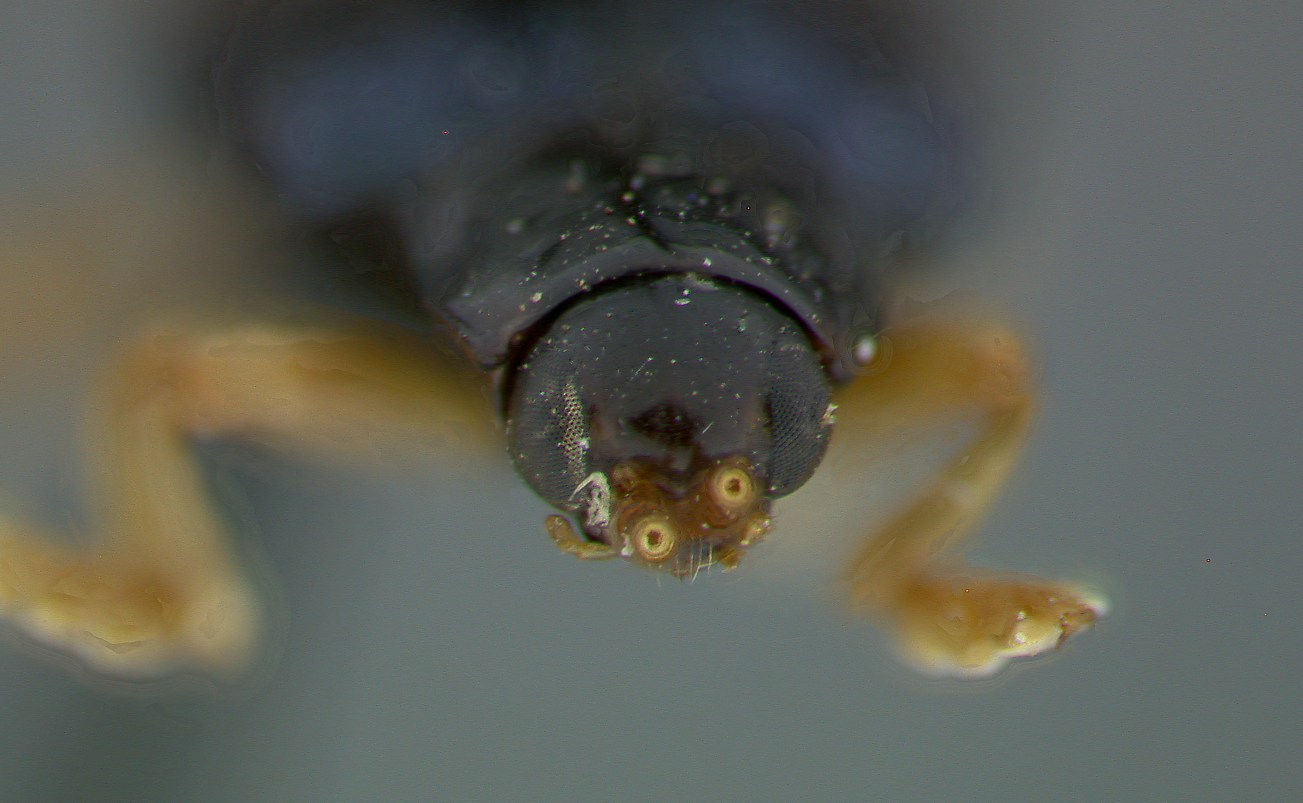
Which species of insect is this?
Cephaloleia gilvipes
